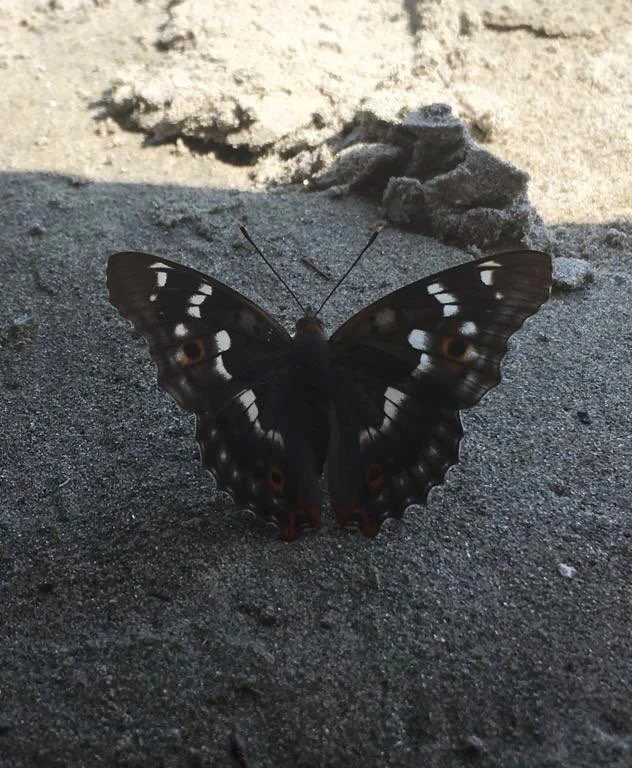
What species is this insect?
Apatura ilia
